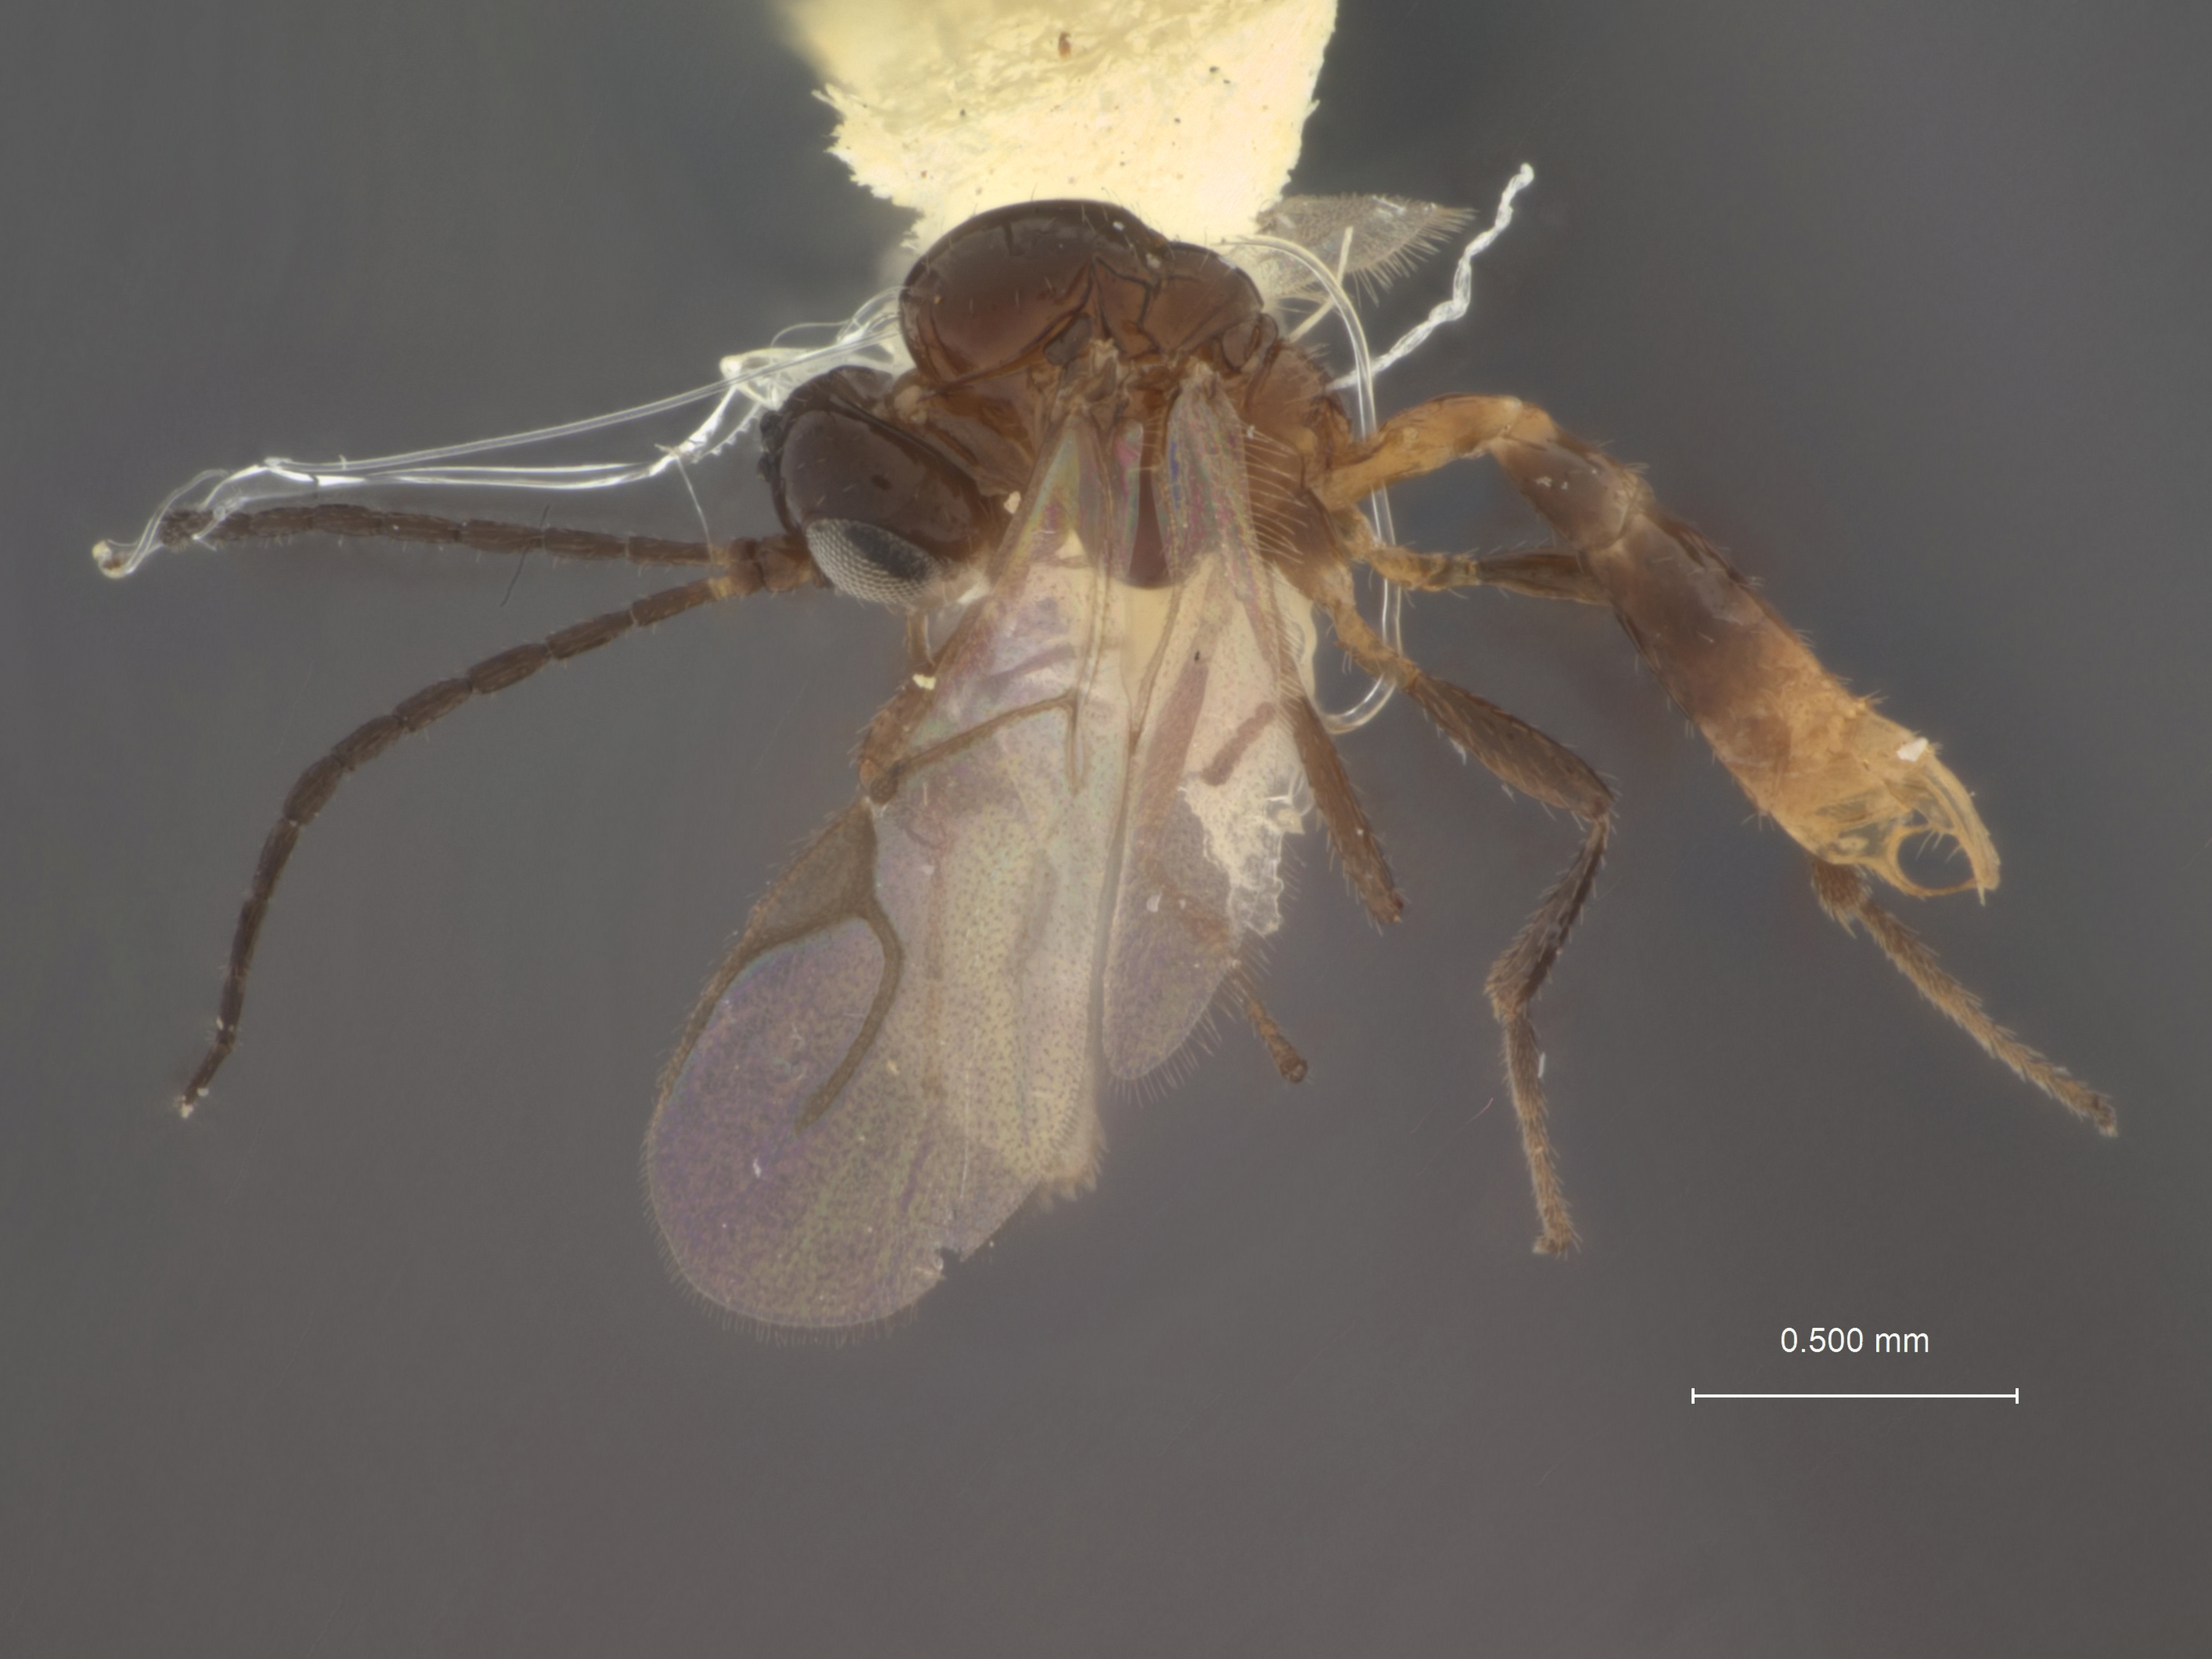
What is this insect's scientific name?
Trioxys schlingeri
